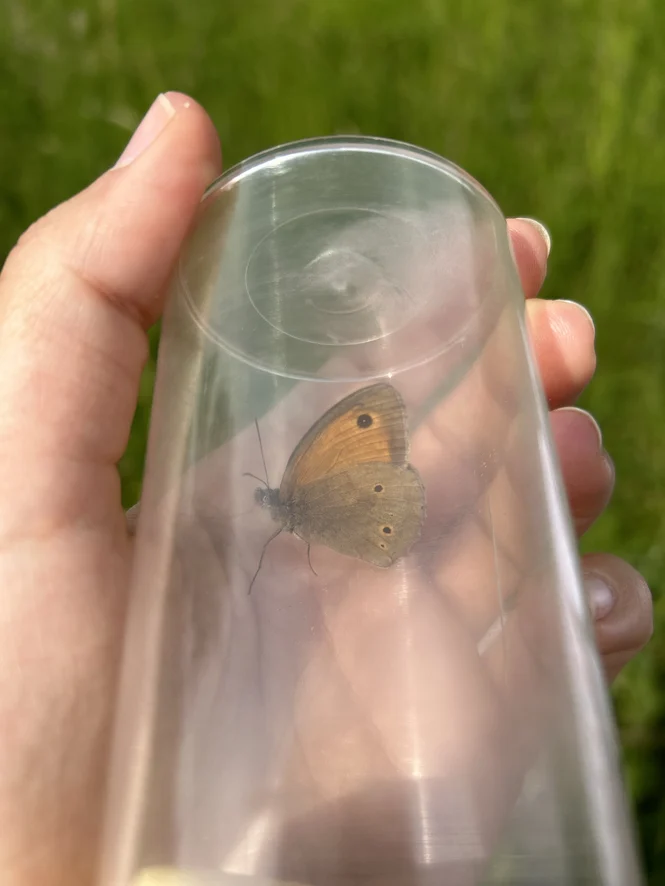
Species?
Maniola jurtina
